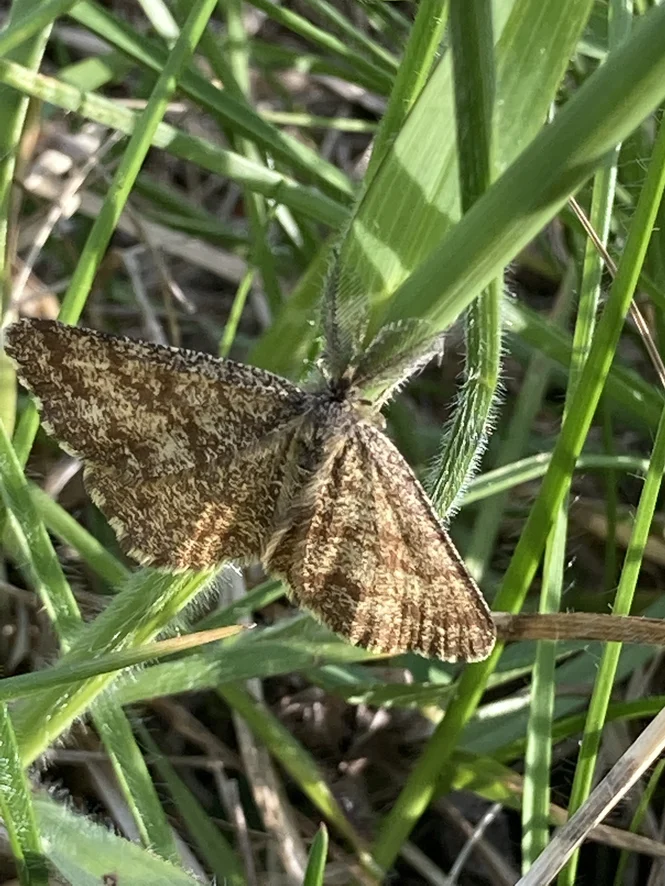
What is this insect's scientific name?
Ematurga atomaria
